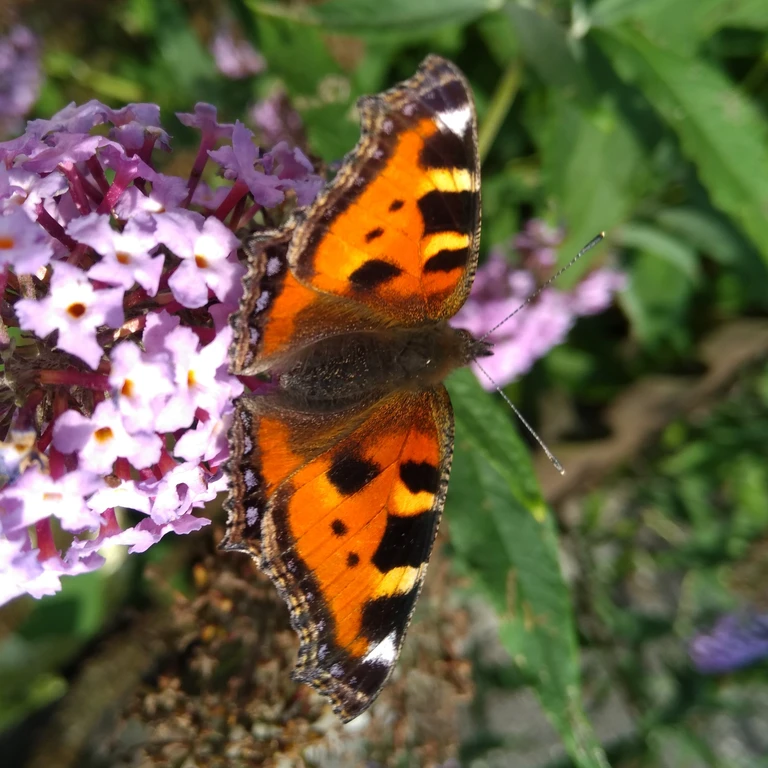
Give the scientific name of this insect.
Aglais urticae
